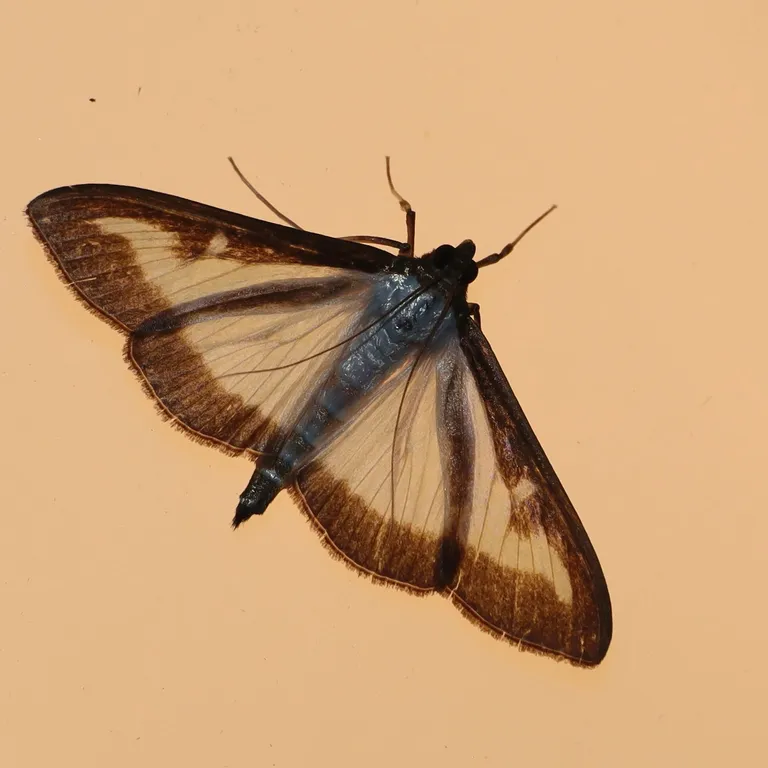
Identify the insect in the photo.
Cydalima perspectalis
